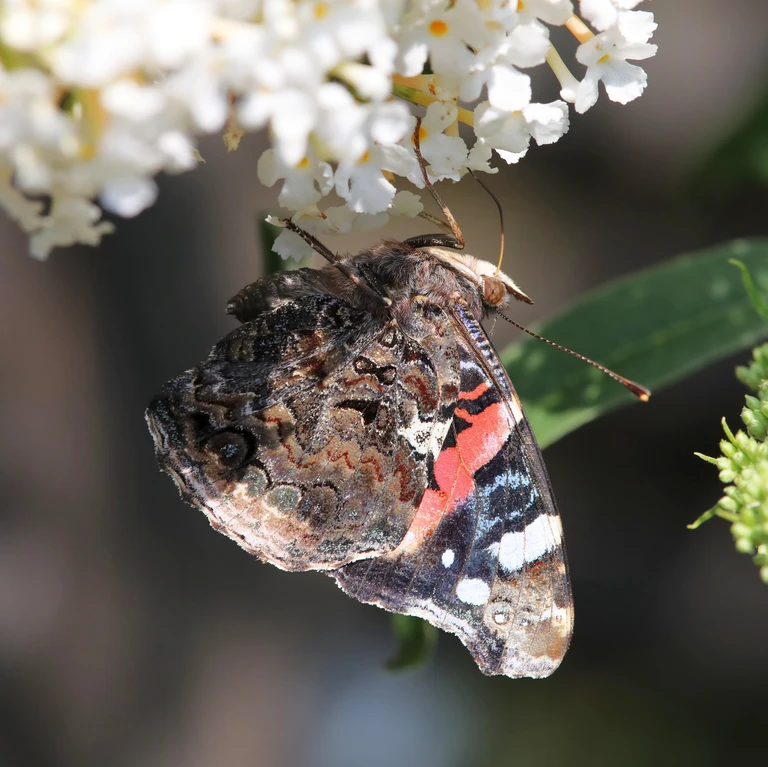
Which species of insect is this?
Vanessa atalanta
